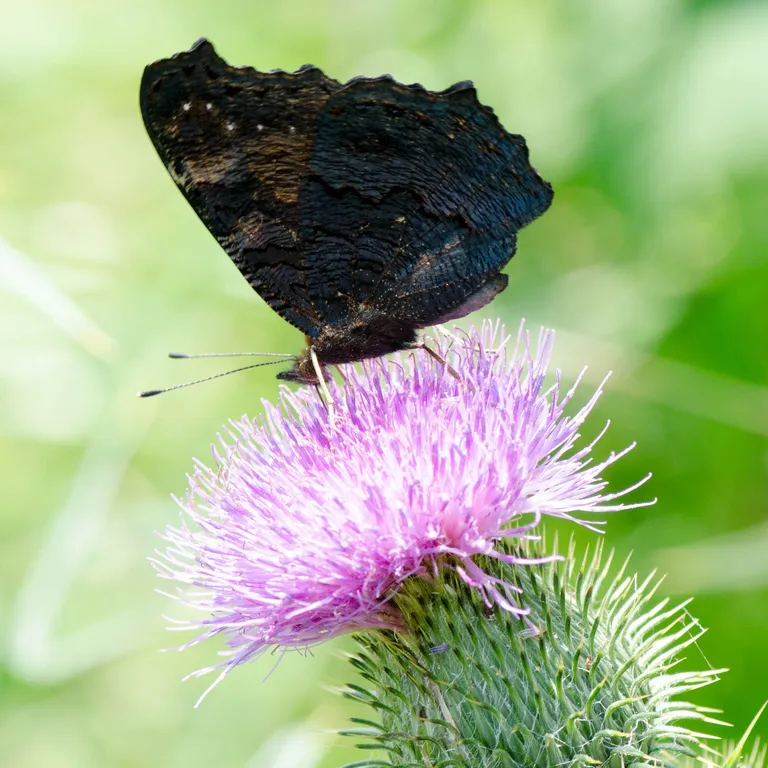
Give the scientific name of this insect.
Aglais io
